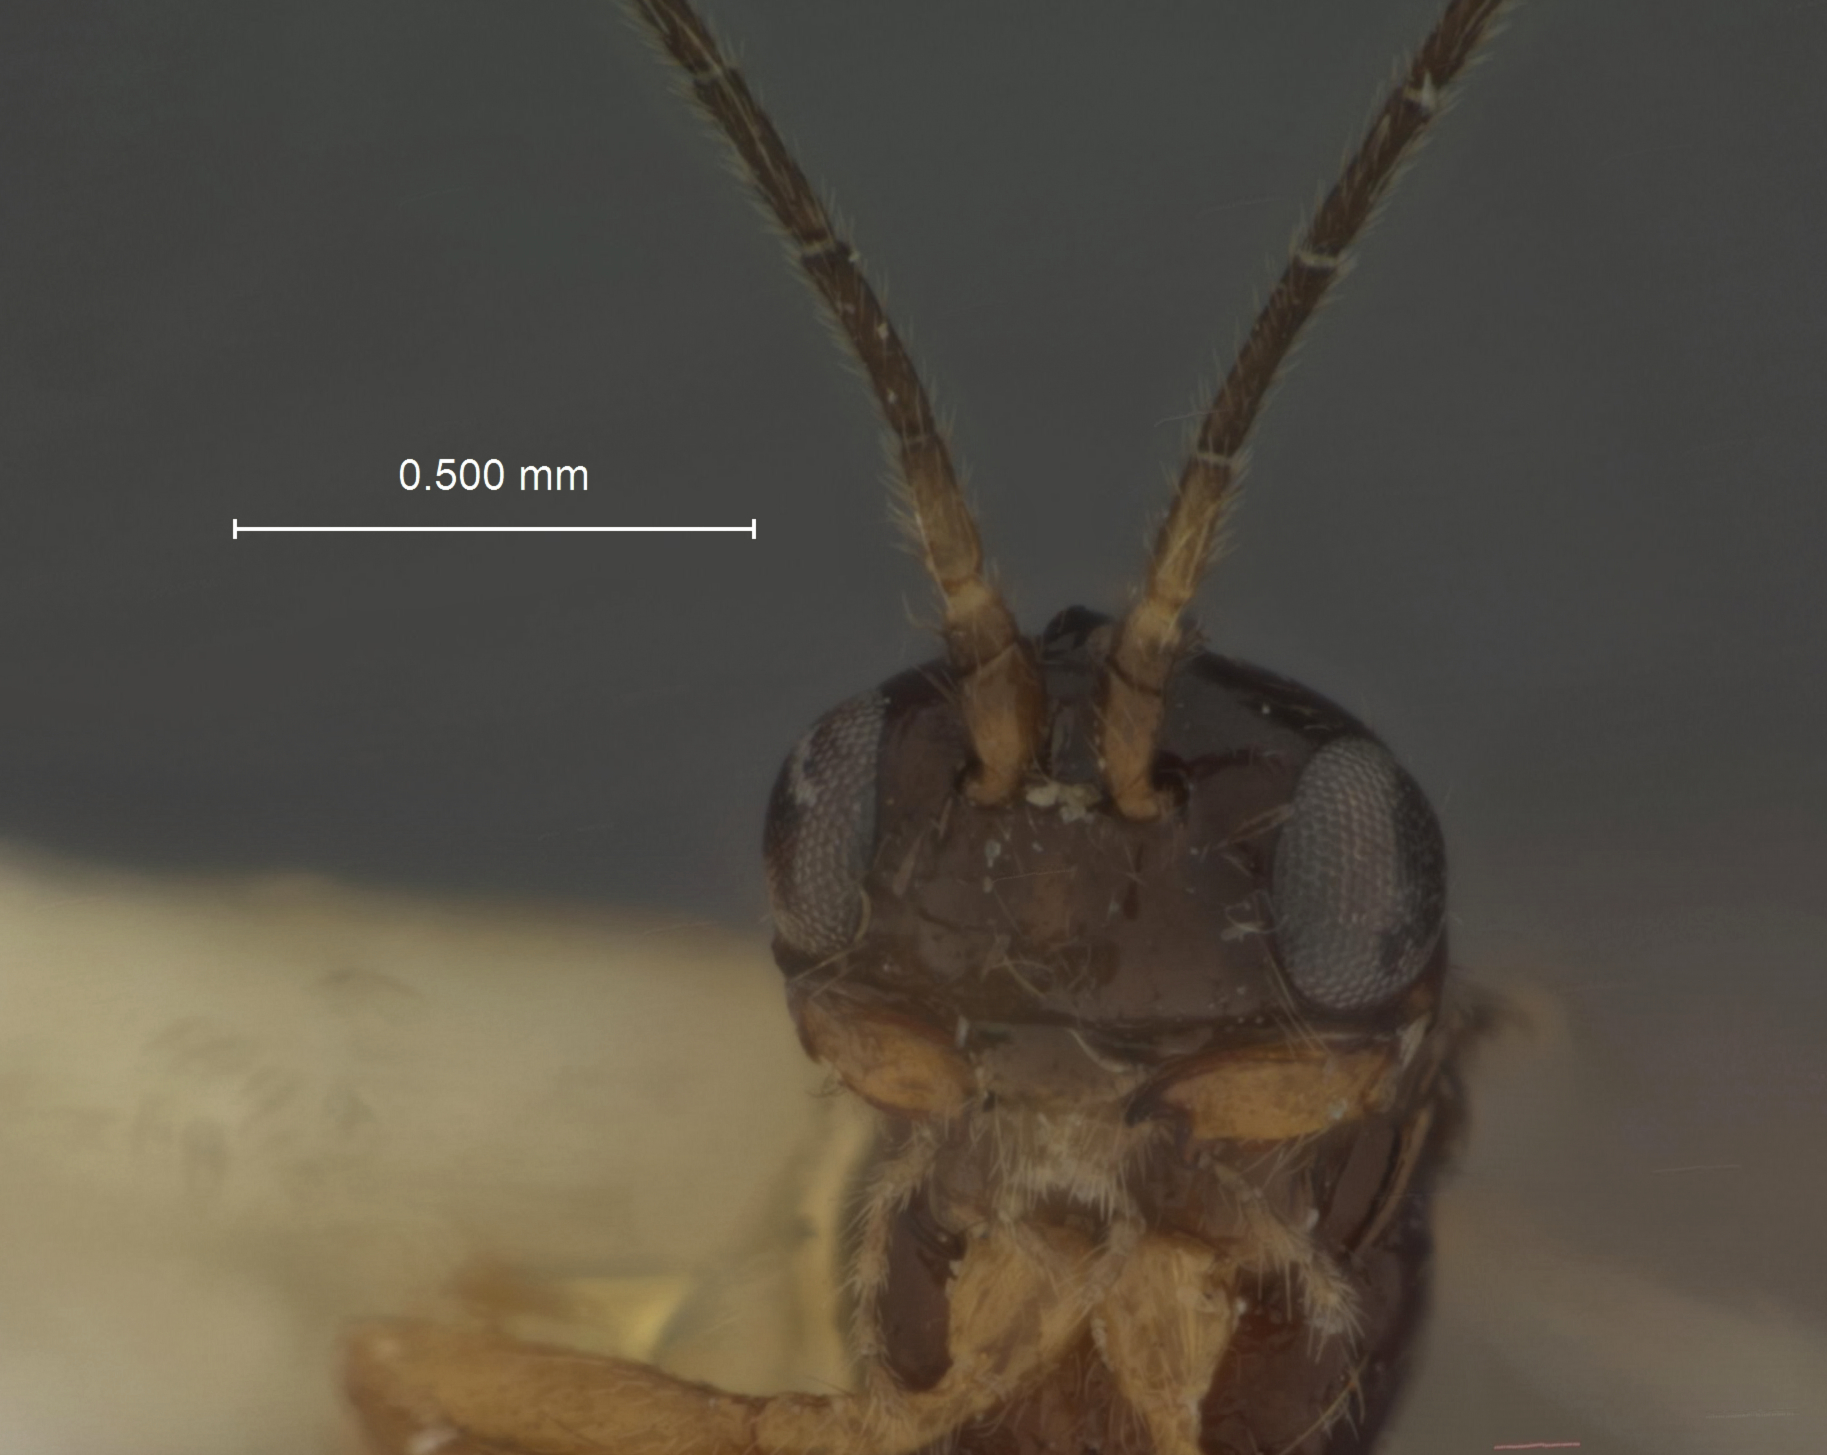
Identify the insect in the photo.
Aphaereta marshi
